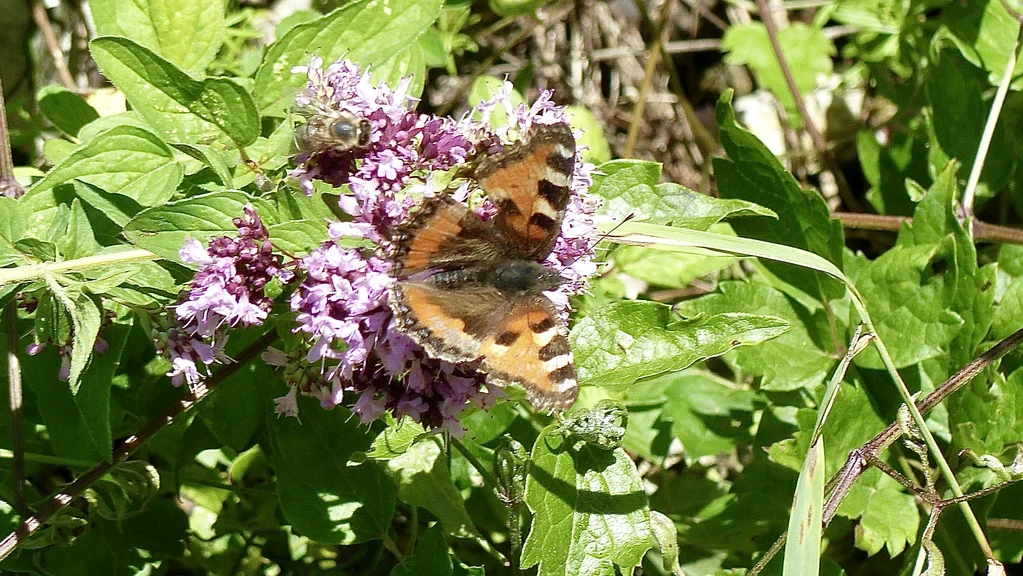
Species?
Aglais urticae
